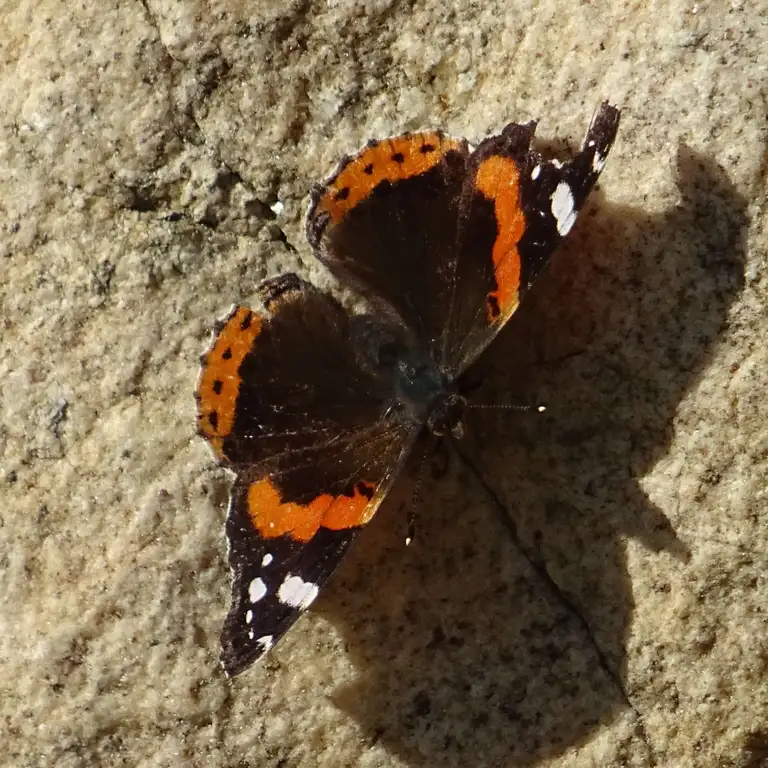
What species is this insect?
Vanessa atalanta
